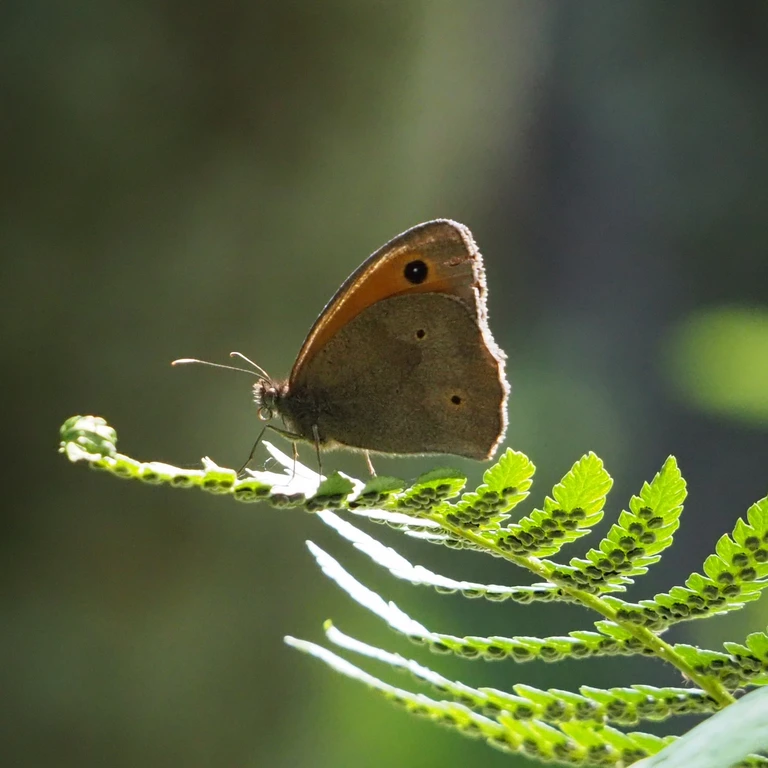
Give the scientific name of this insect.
Maniola jurtina
